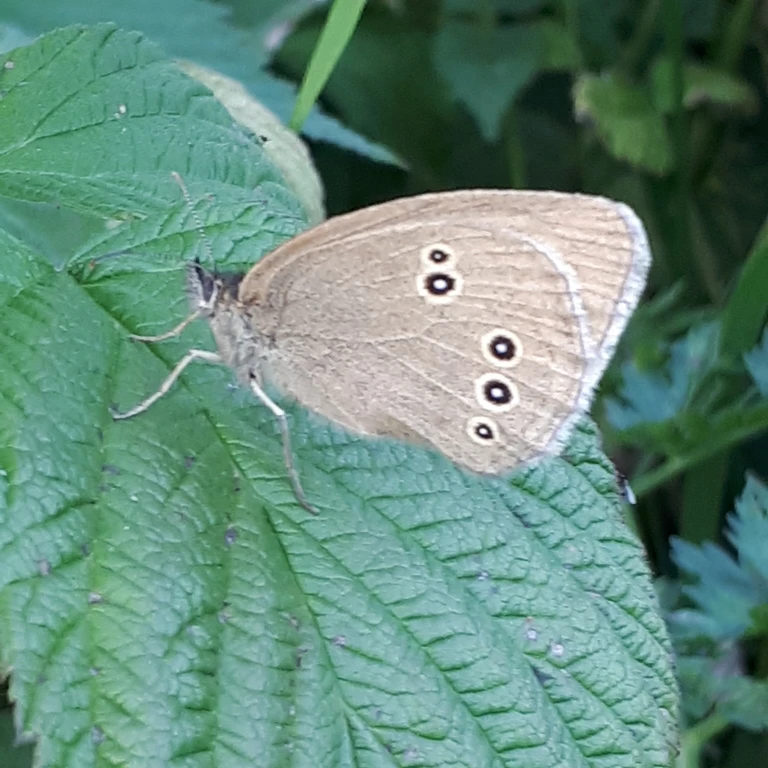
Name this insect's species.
Aphantopus hyperantus
